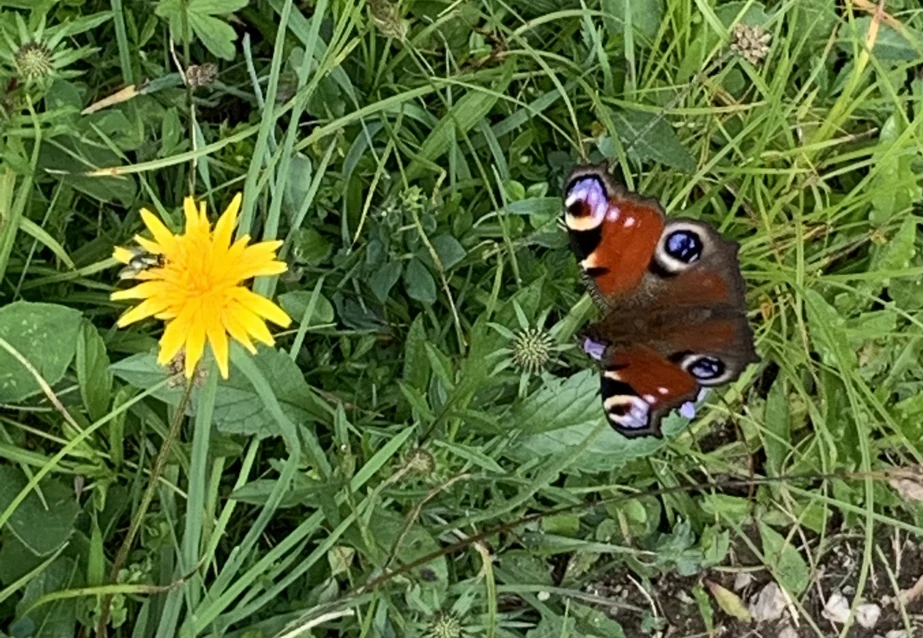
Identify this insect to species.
Aglais io
